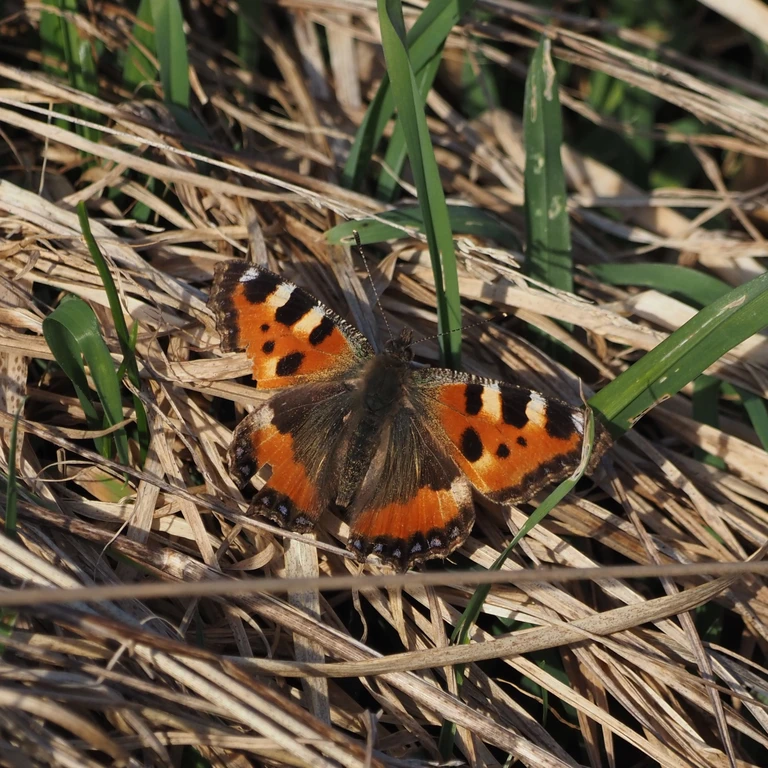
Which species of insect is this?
Aglais urticae
